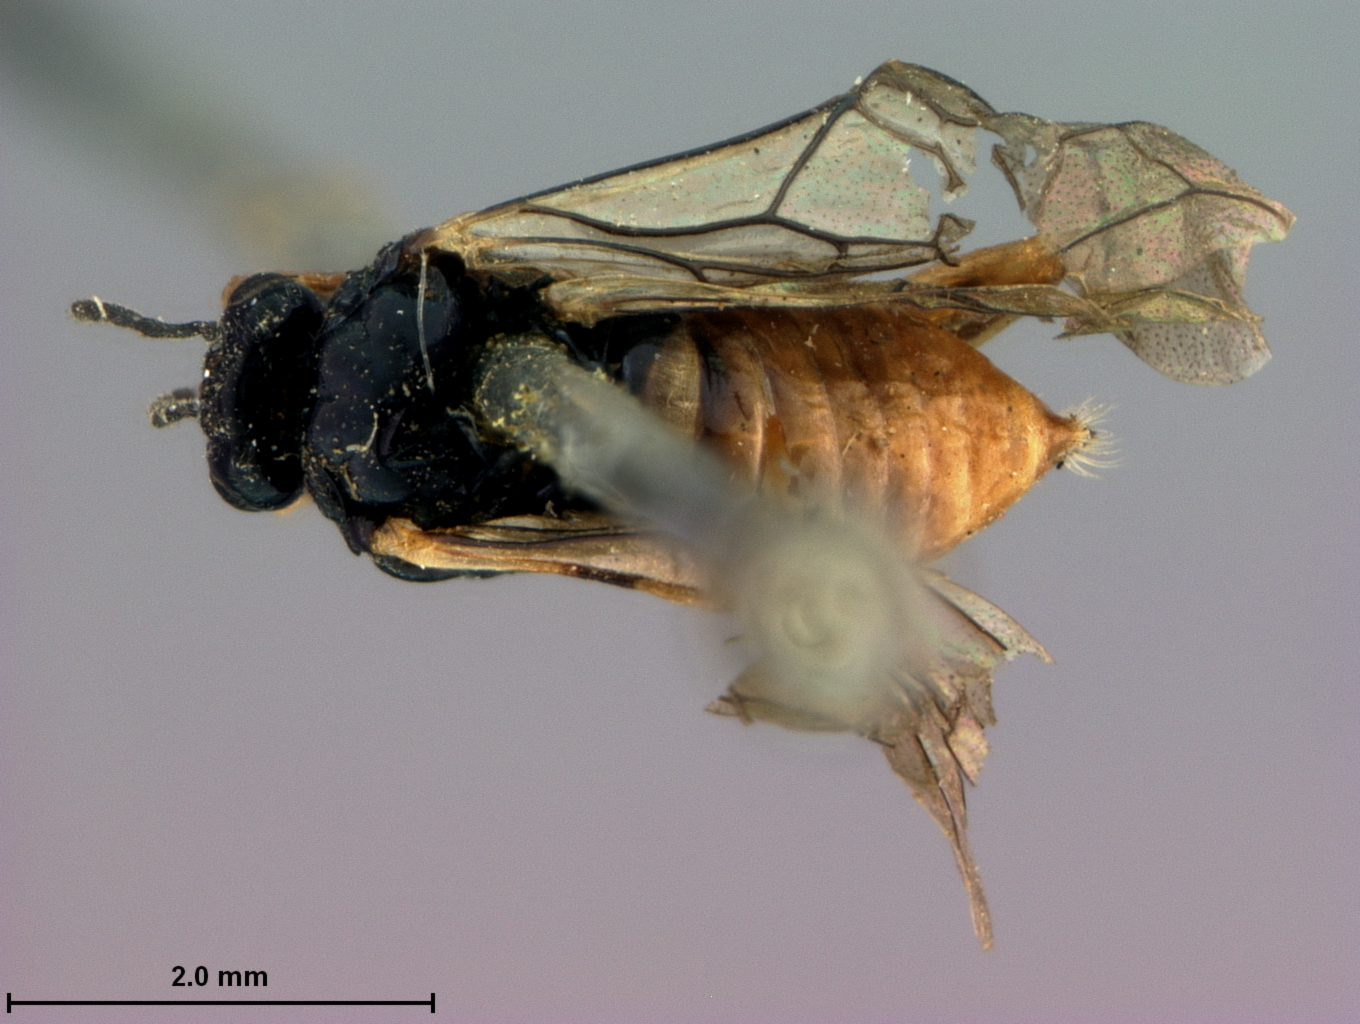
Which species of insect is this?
Conocoxa chalcipoda
